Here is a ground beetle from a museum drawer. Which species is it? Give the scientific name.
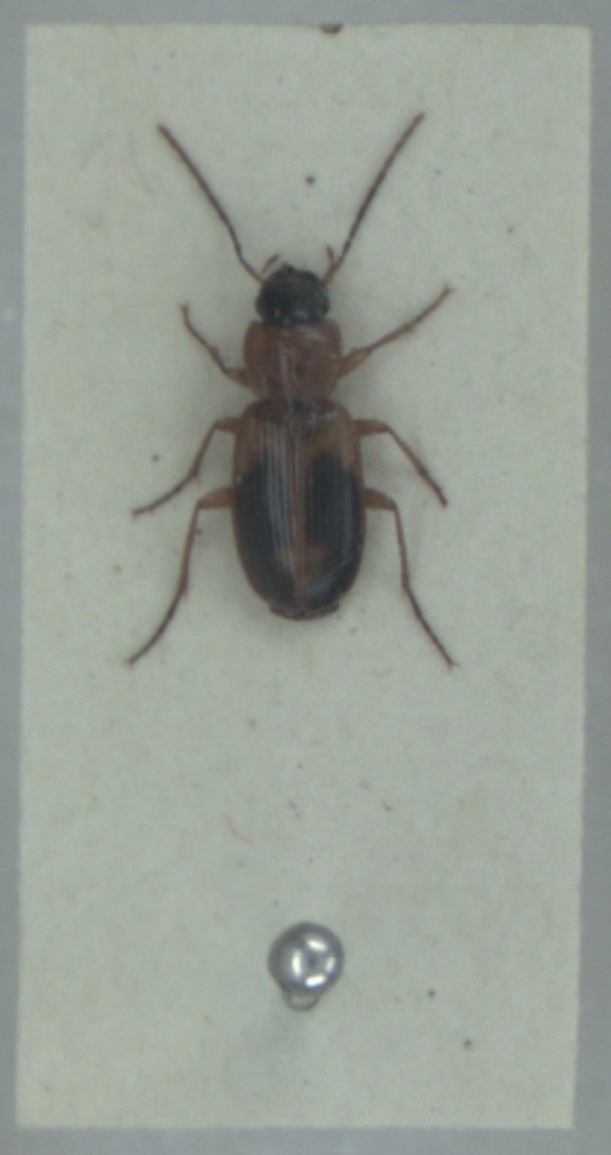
Badister bullatus
